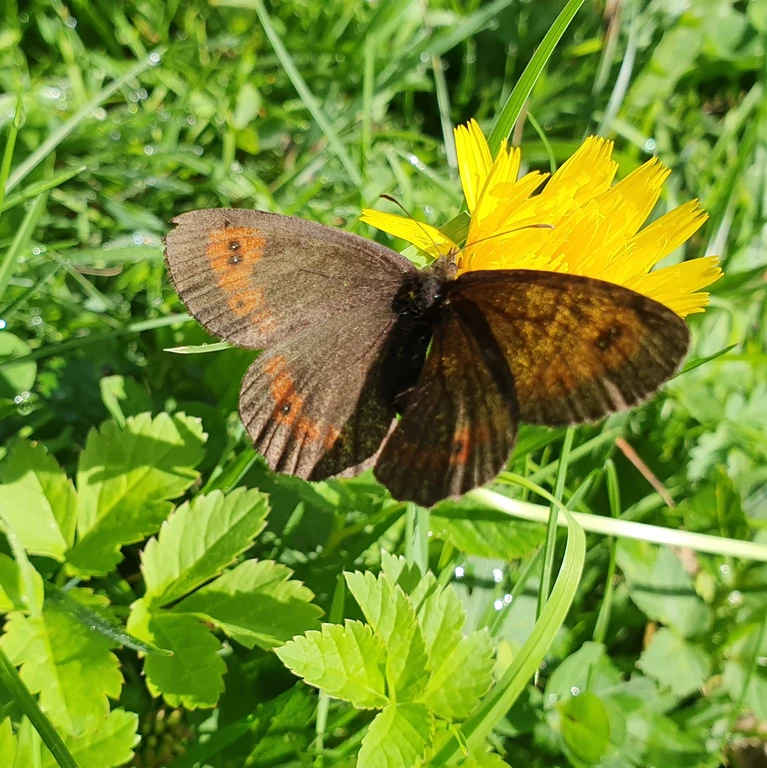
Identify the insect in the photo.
Erebia aethiops
